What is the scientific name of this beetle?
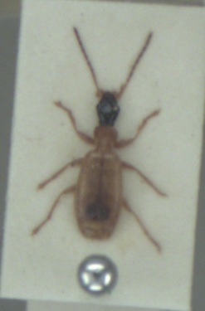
Demetrias monostigma
